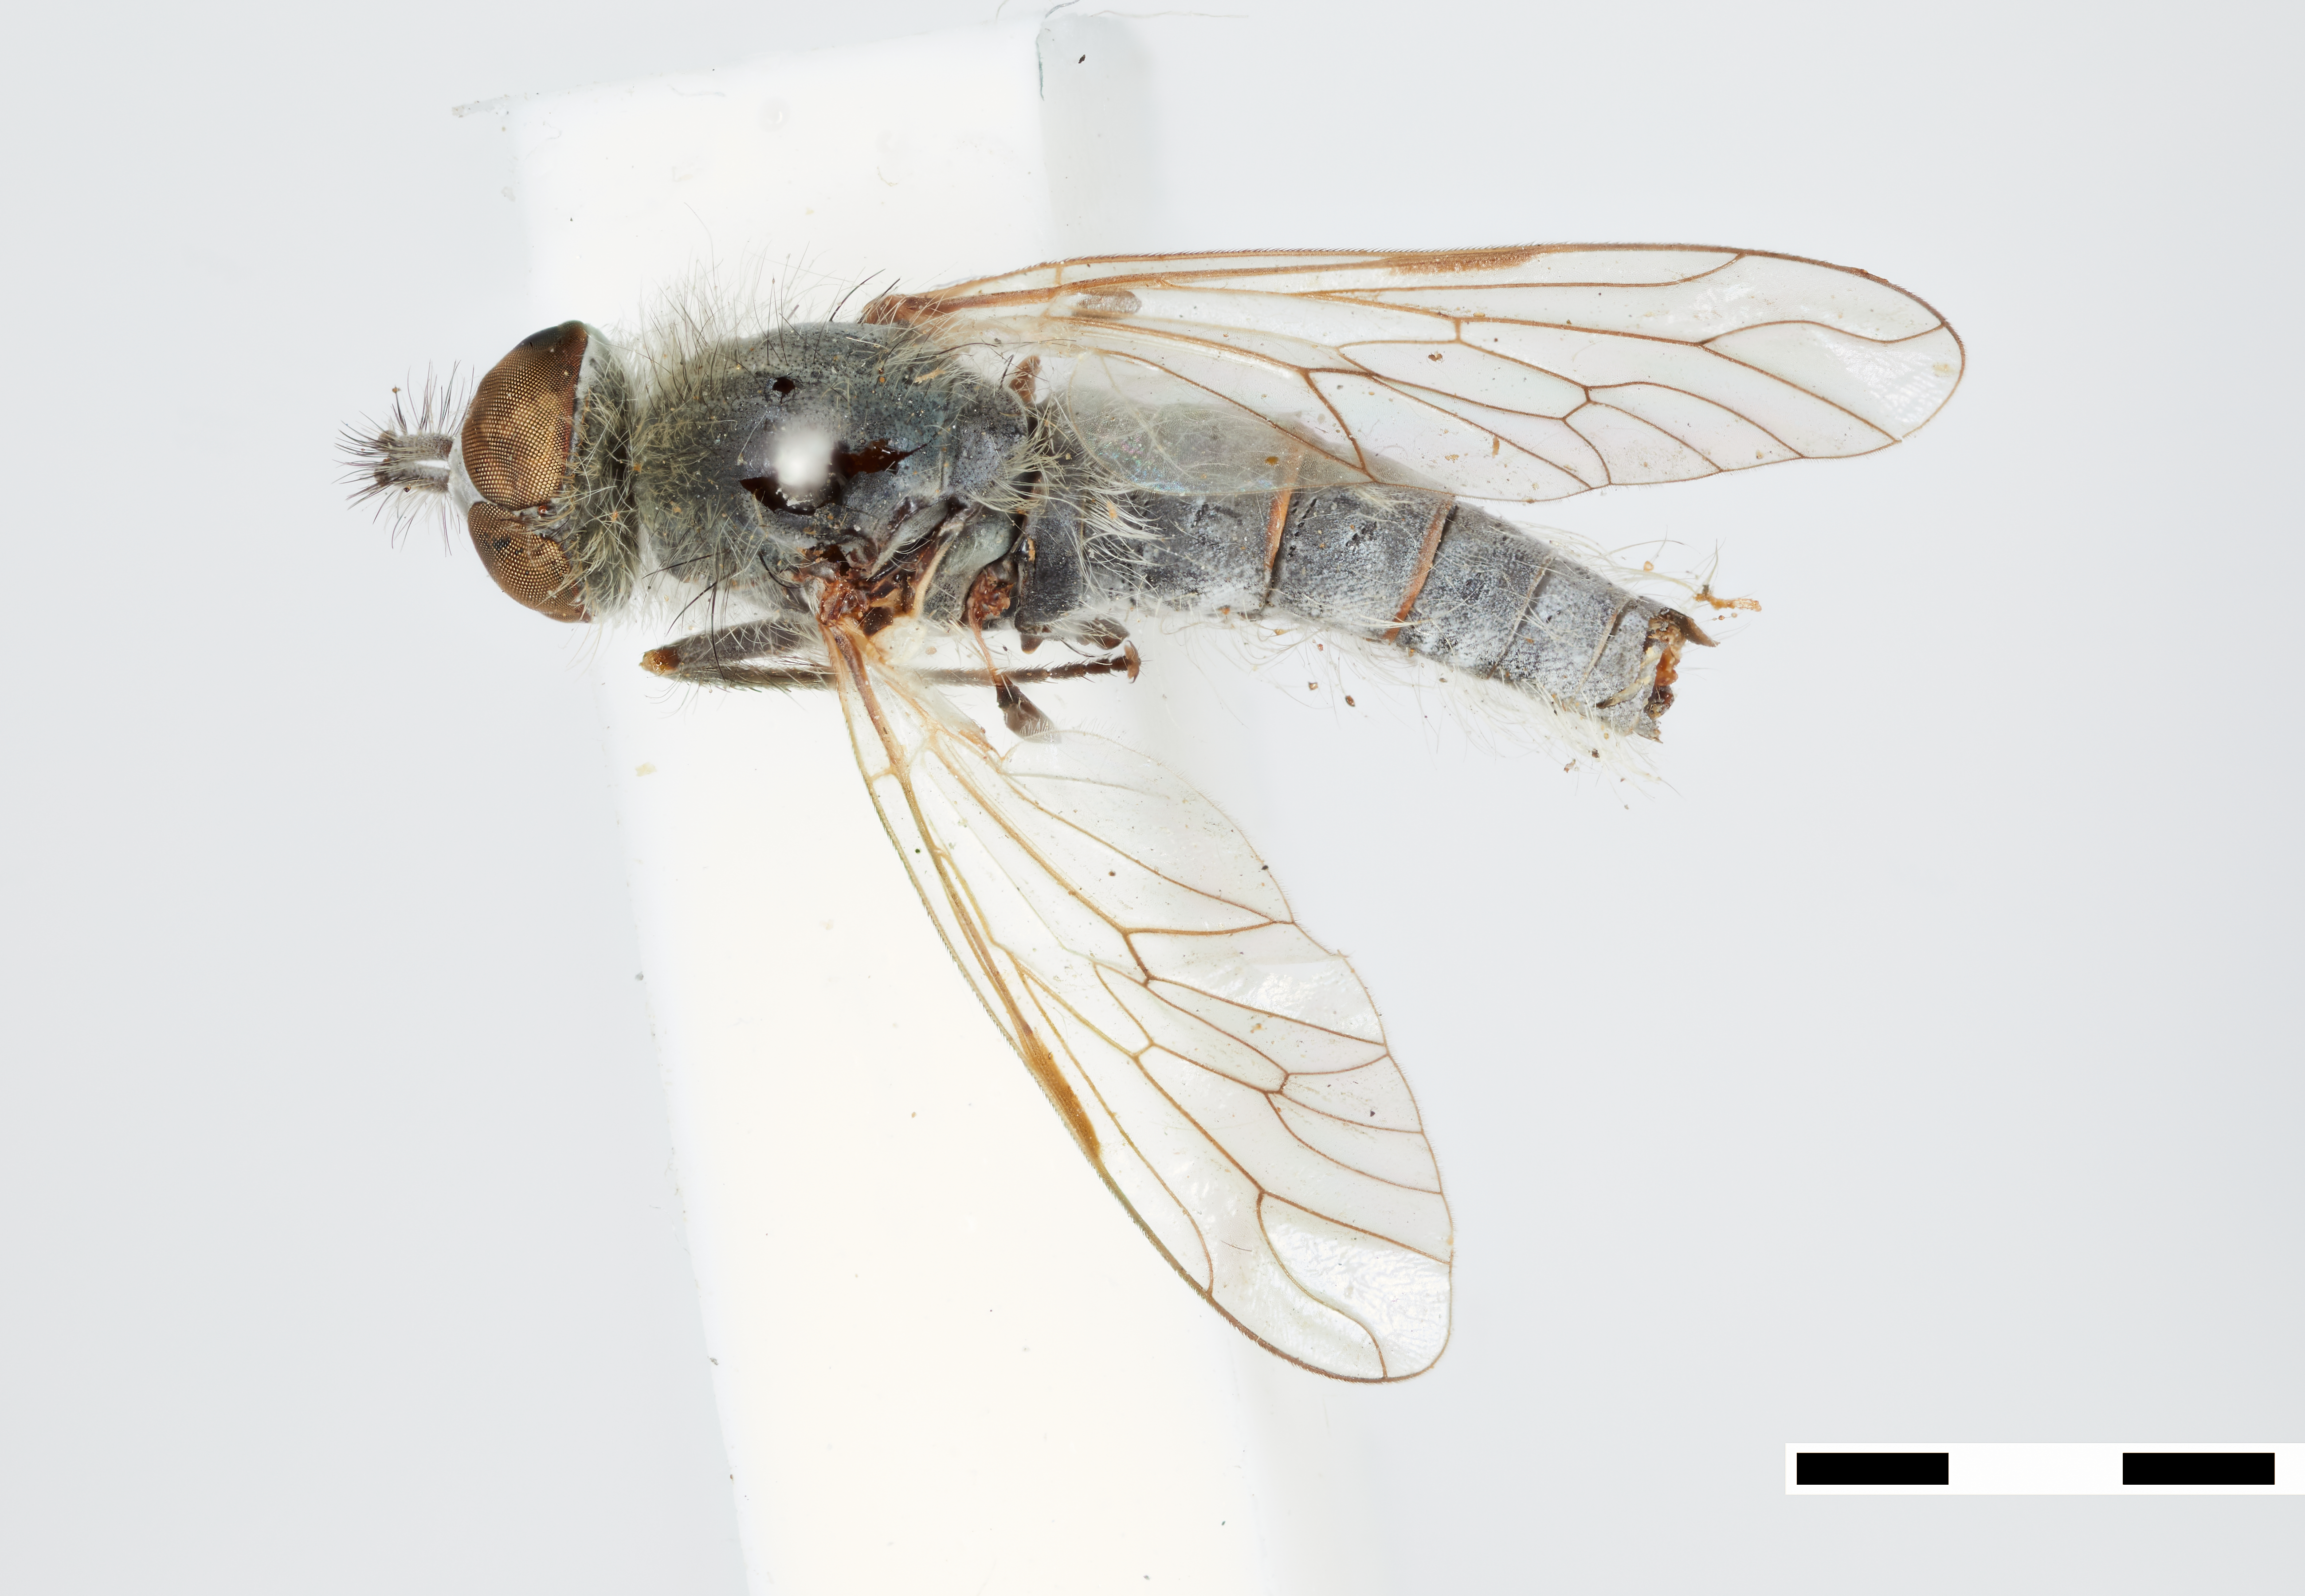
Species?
Thereva alaimontana
